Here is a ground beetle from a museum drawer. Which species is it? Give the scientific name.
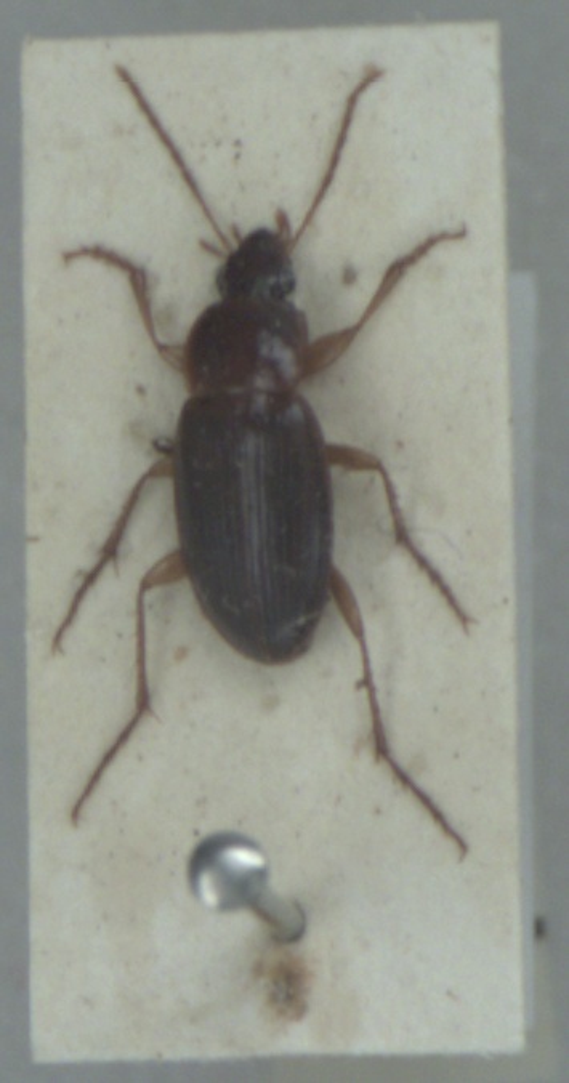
Calathus mollis
